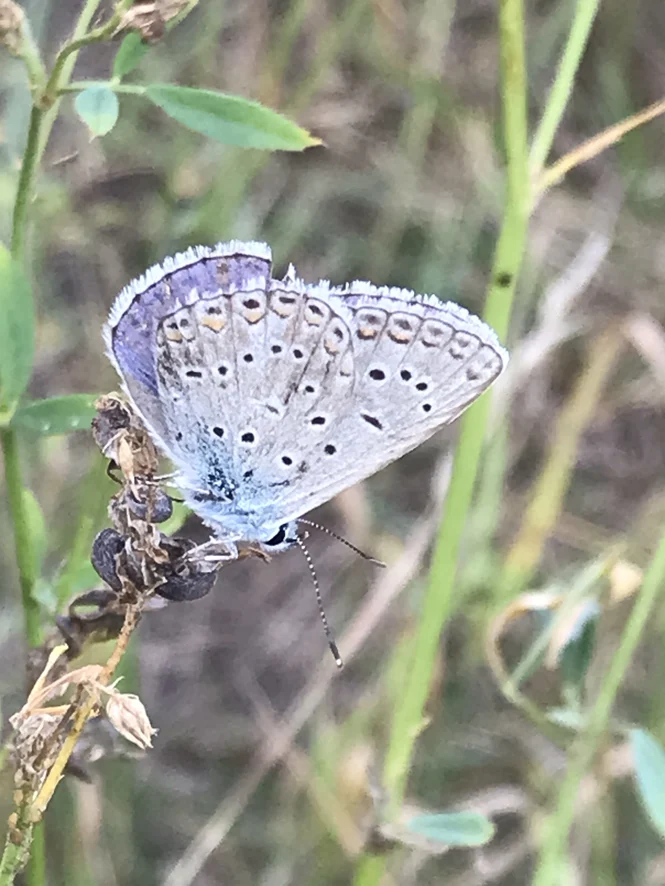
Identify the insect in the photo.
Polyommatus icarus
